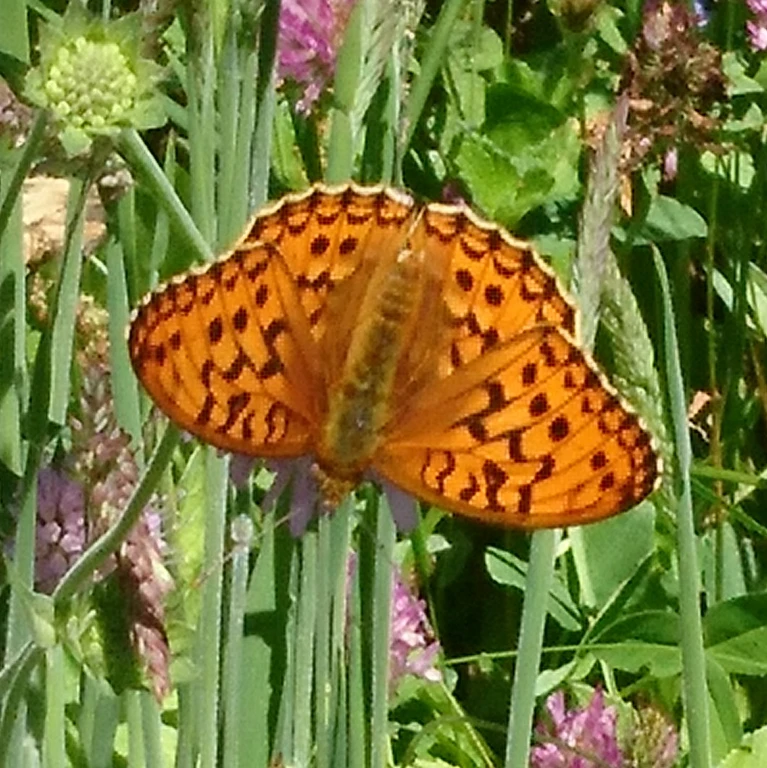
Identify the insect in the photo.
Fabriciana adippe
